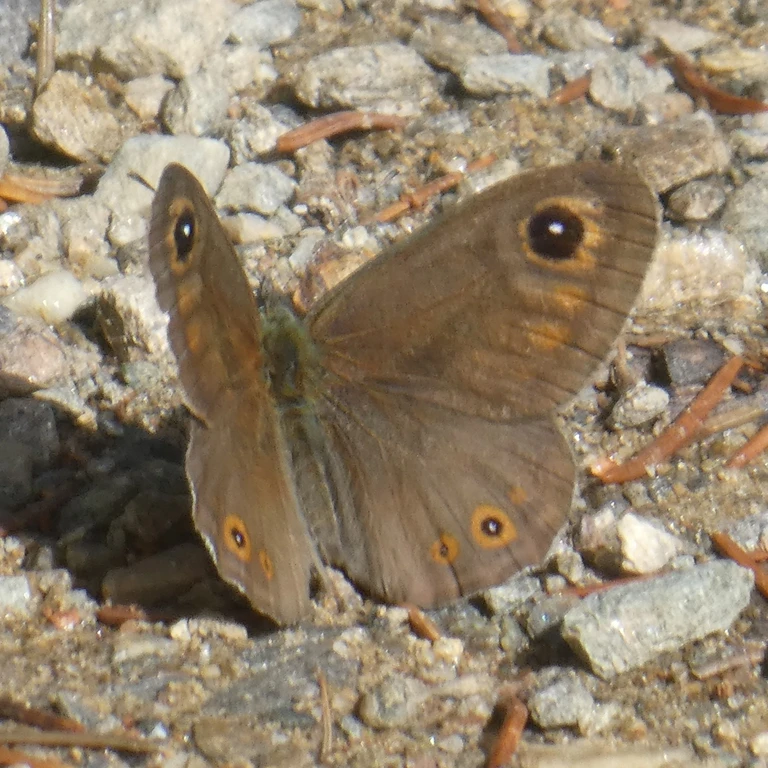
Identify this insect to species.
Lasiommata maera (also Pararge maera)
